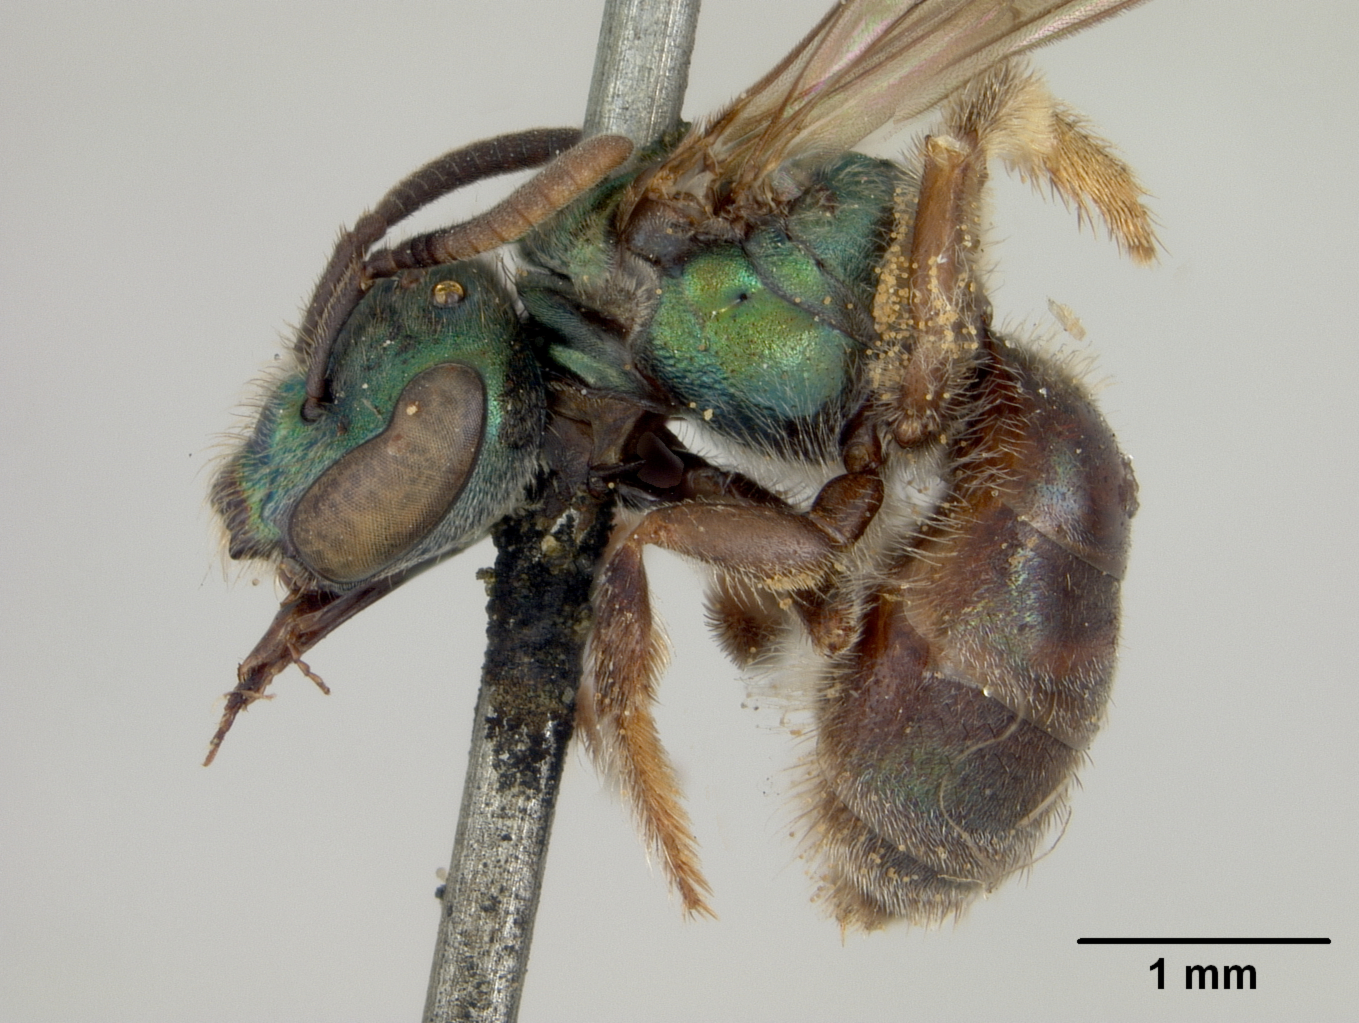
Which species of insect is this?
Augochlora seminigra
